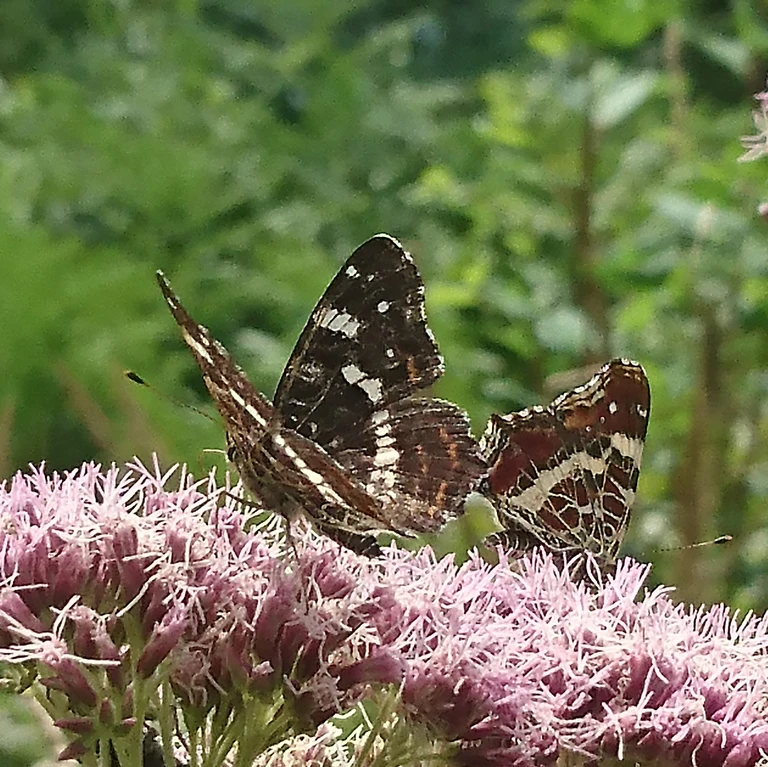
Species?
Araschnia levana
